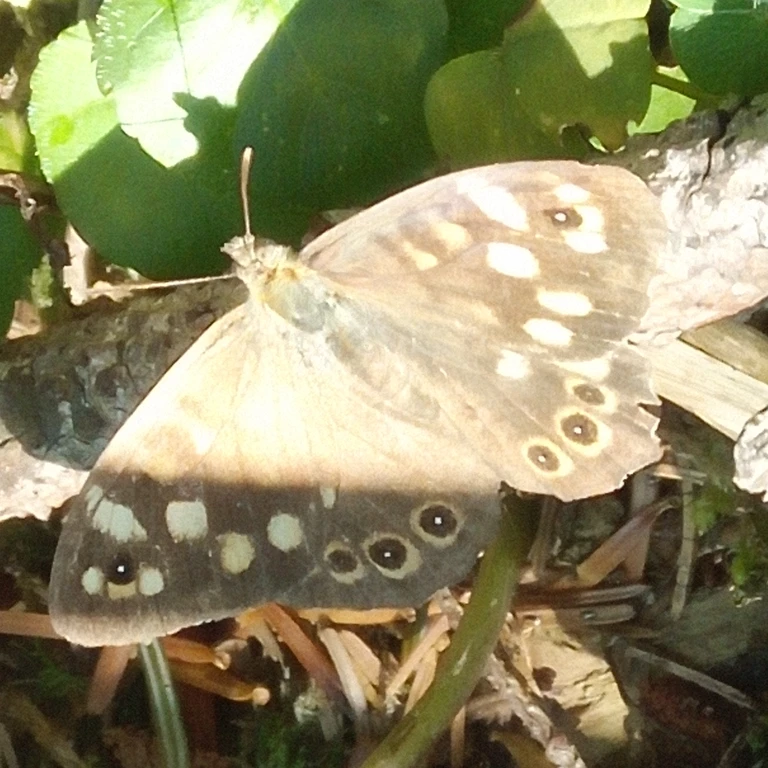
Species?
Pararge aegeria
